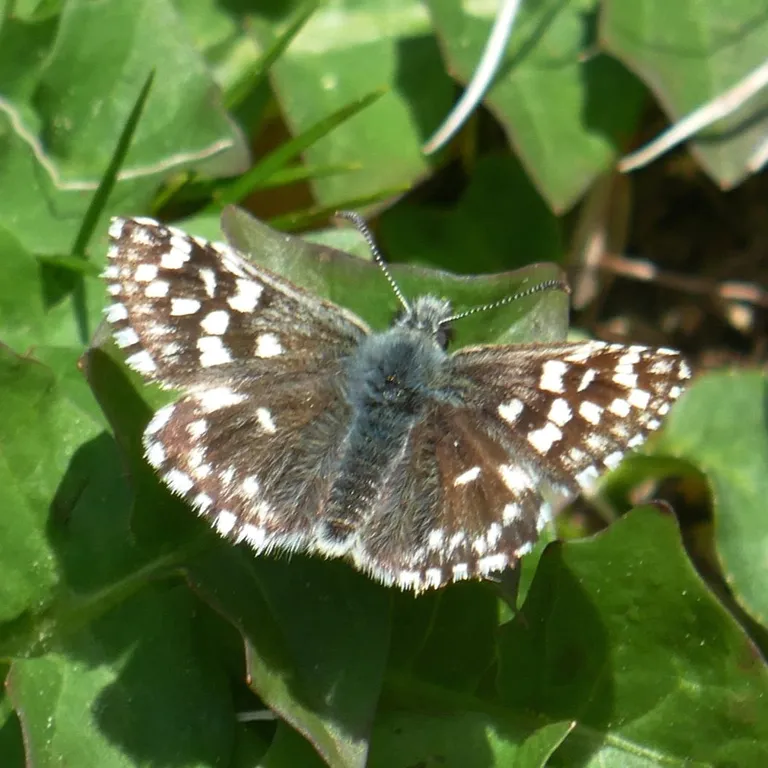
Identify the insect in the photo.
Pyrgus malvae
